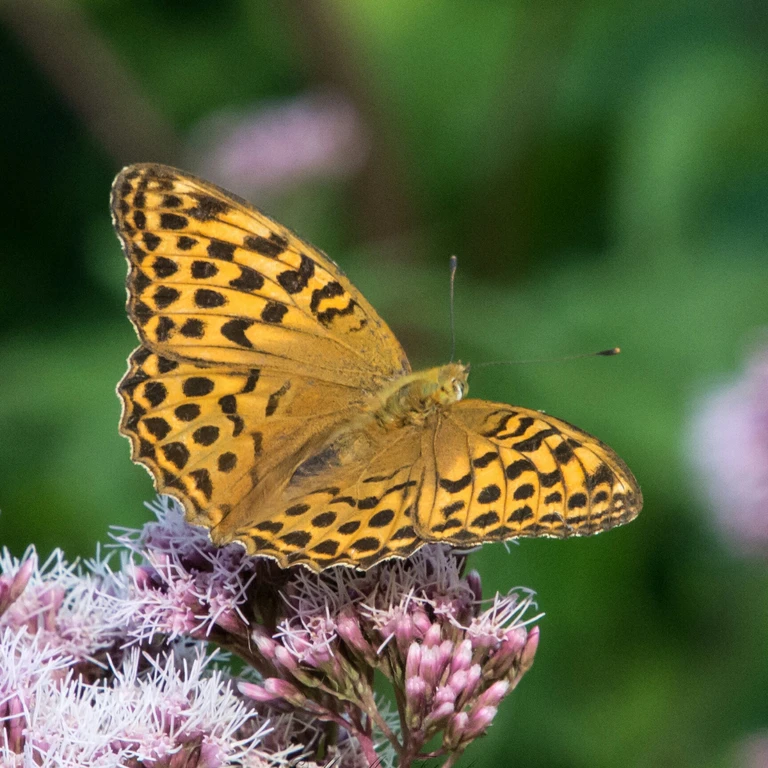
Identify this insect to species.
Argynnis paphia
